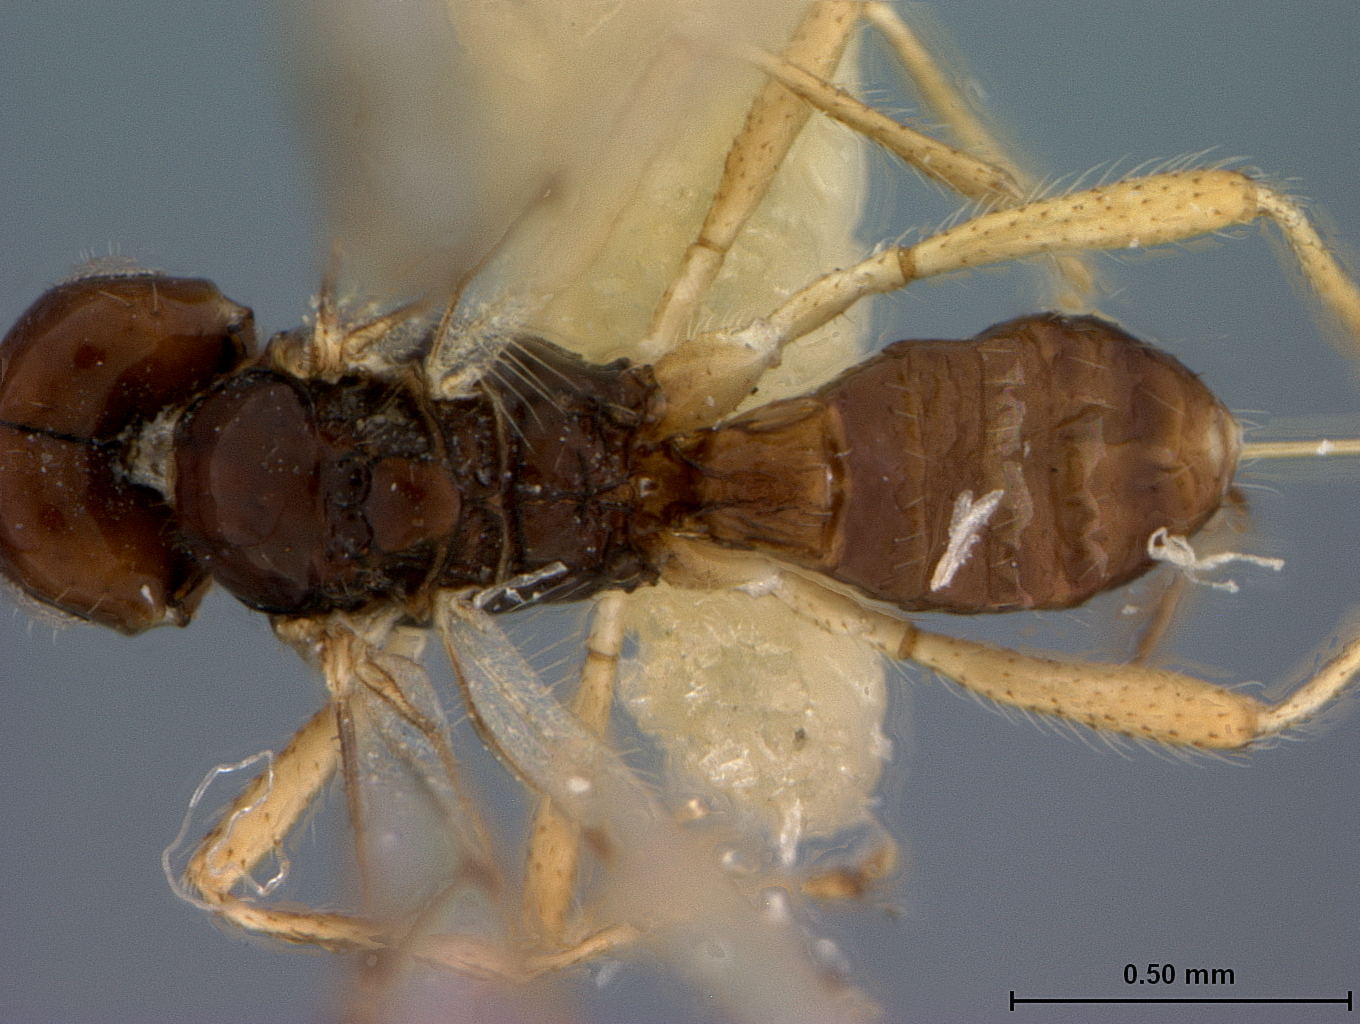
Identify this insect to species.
Aphaereta genevensis
